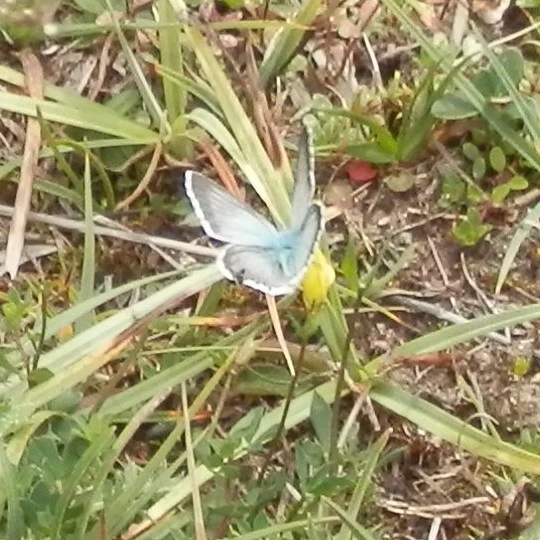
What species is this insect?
Lysandra coridon
